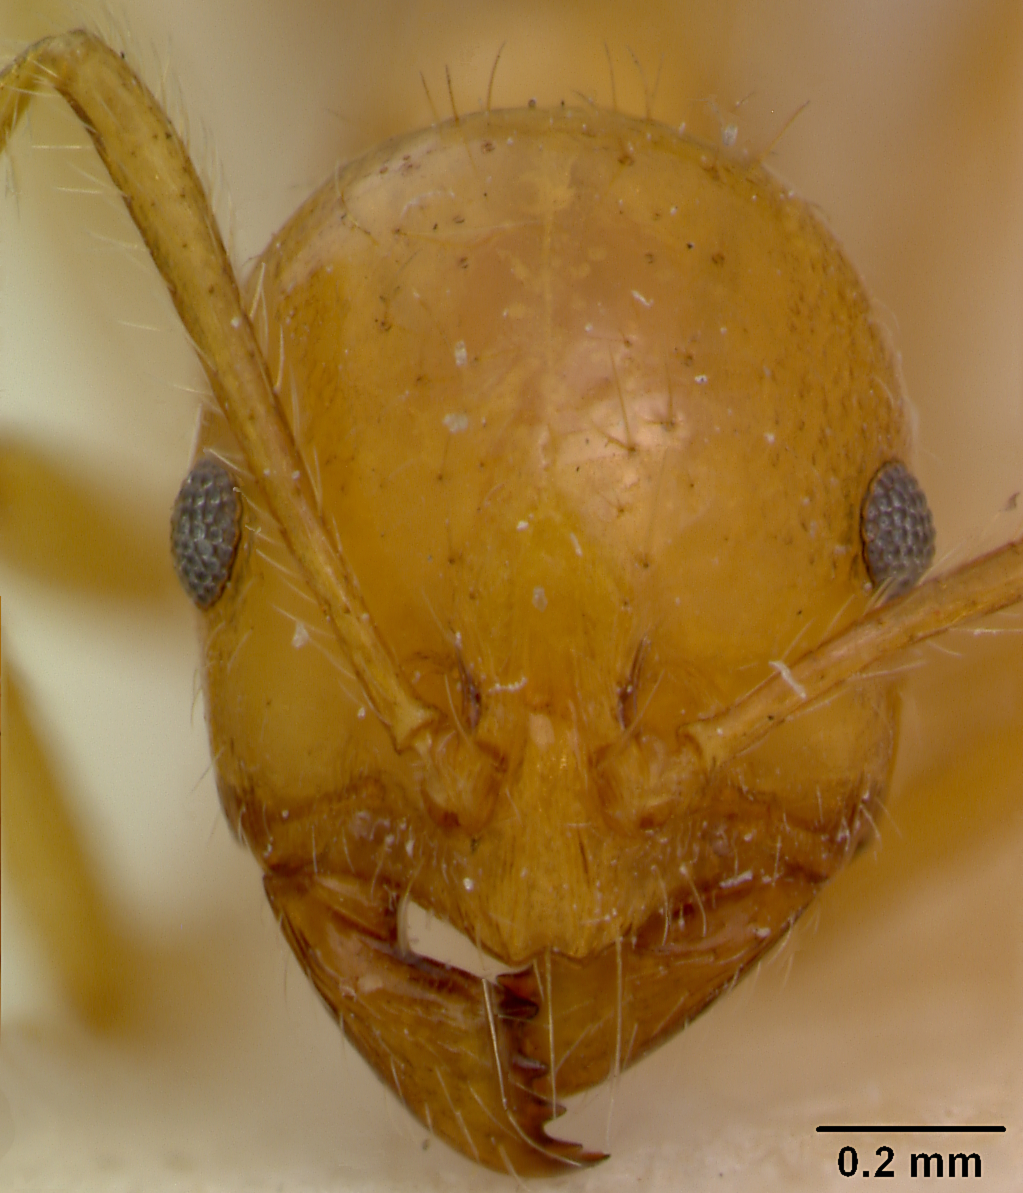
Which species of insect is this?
Monomorium longipes
